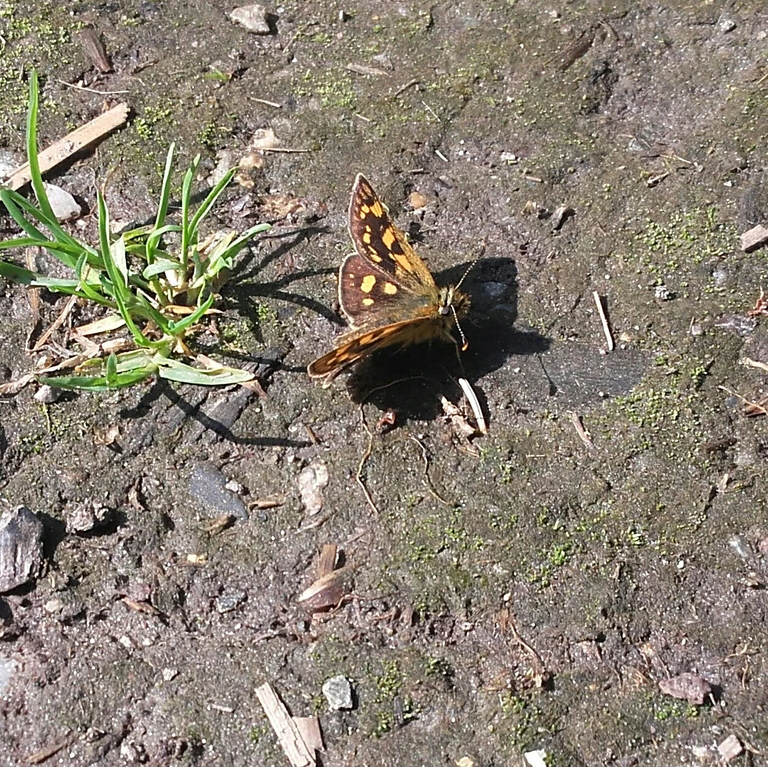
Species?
Carterocephalus palaemon
